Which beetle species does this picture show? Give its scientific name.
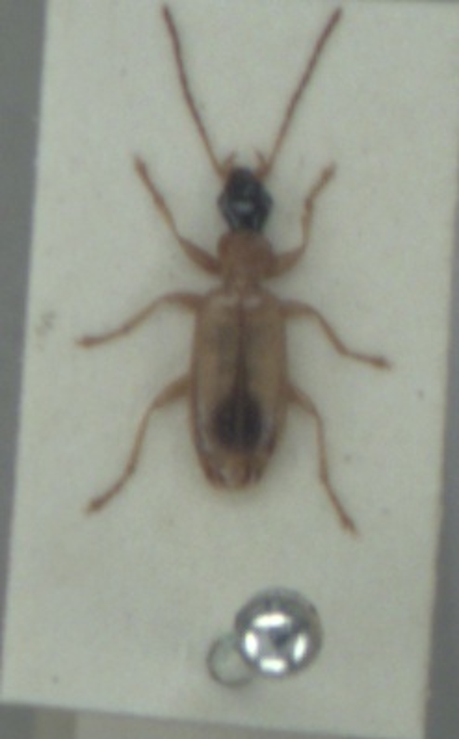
Demetrias monostigma
